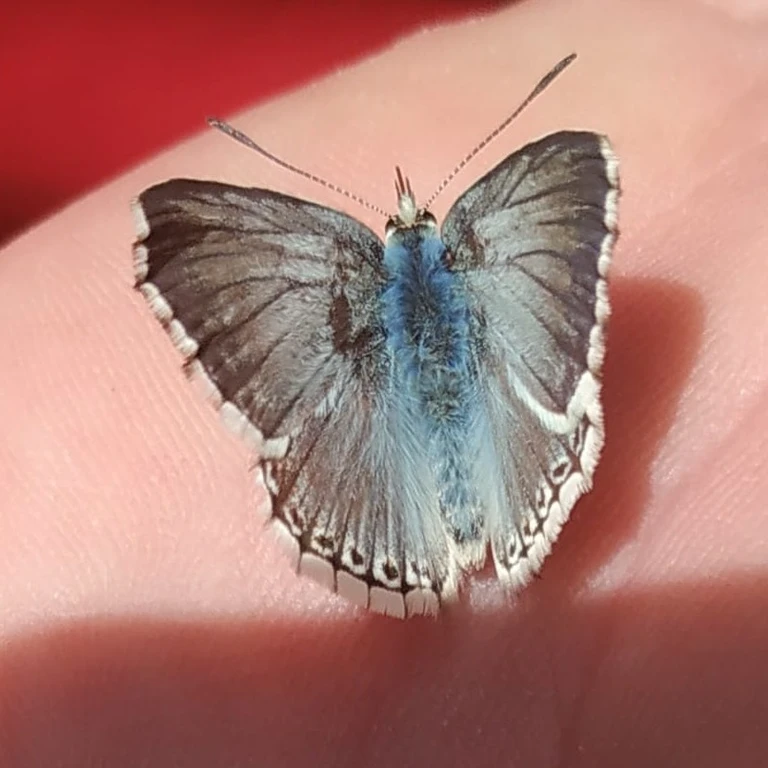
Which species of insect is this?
Lysandra coridon
